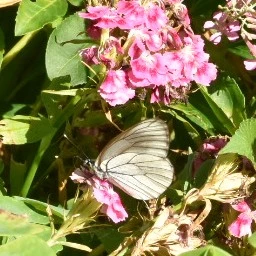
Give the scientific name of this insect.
Aporia crataegi
